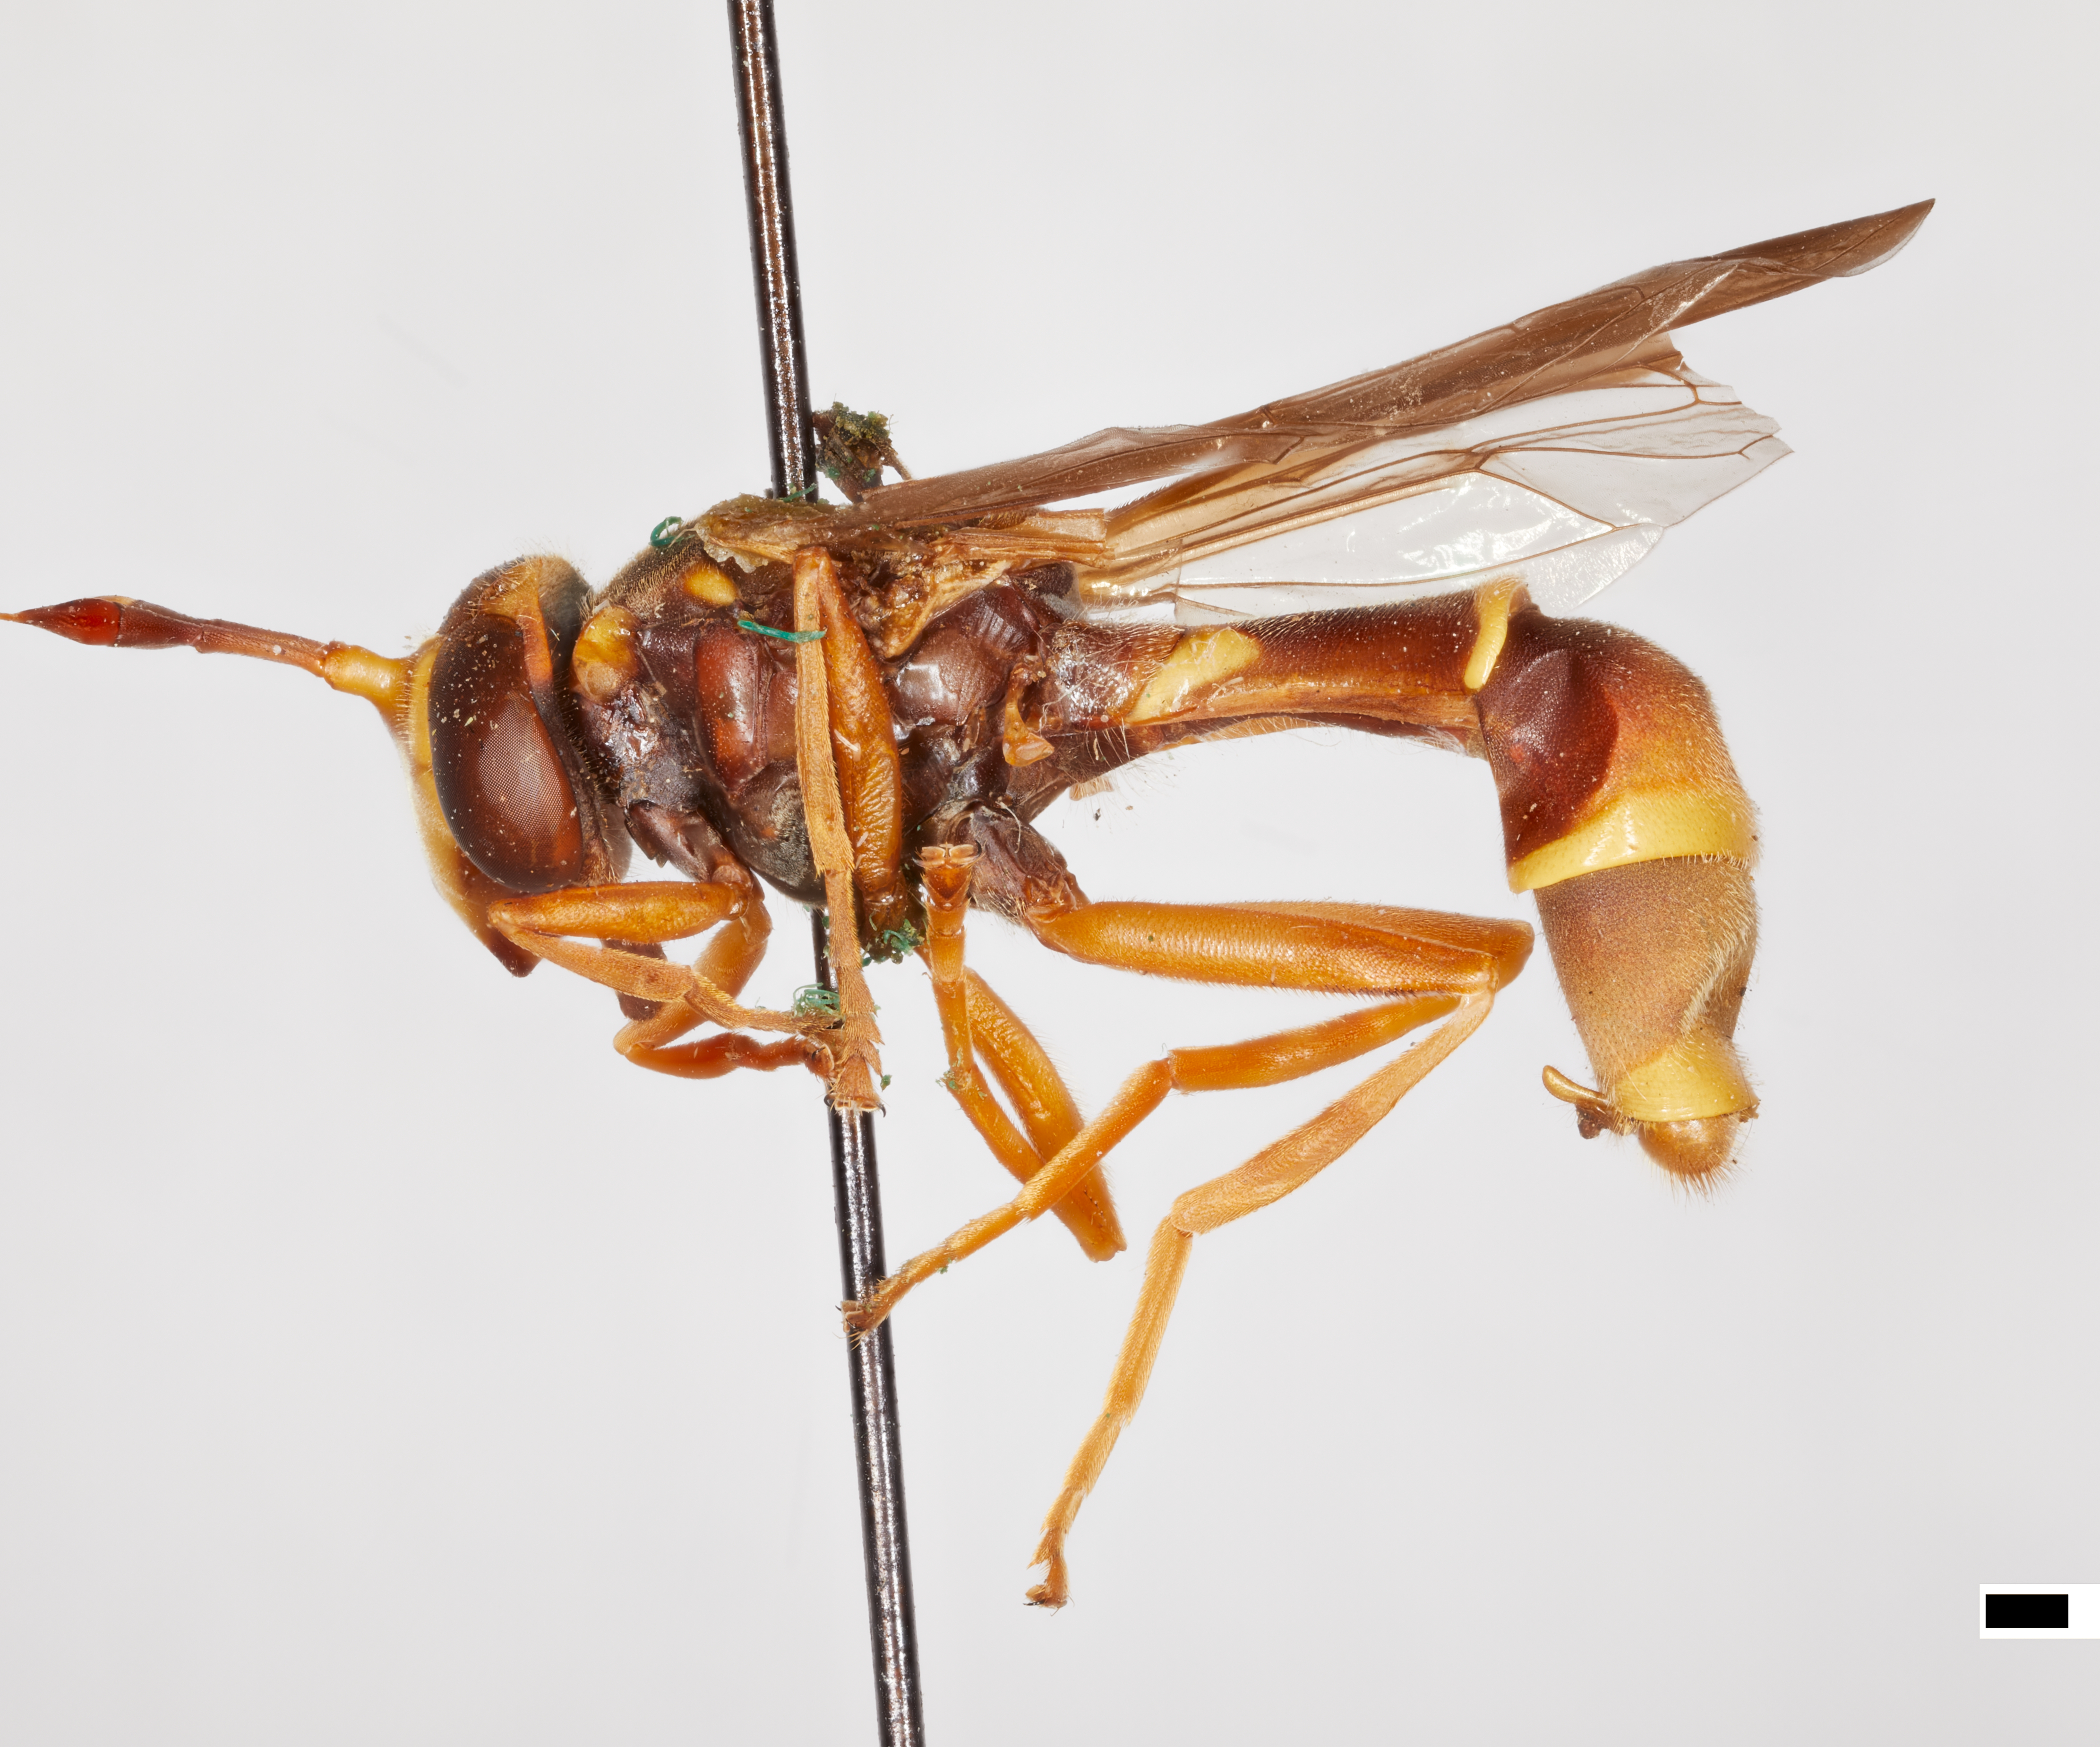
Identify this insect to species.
Ceria loewii
